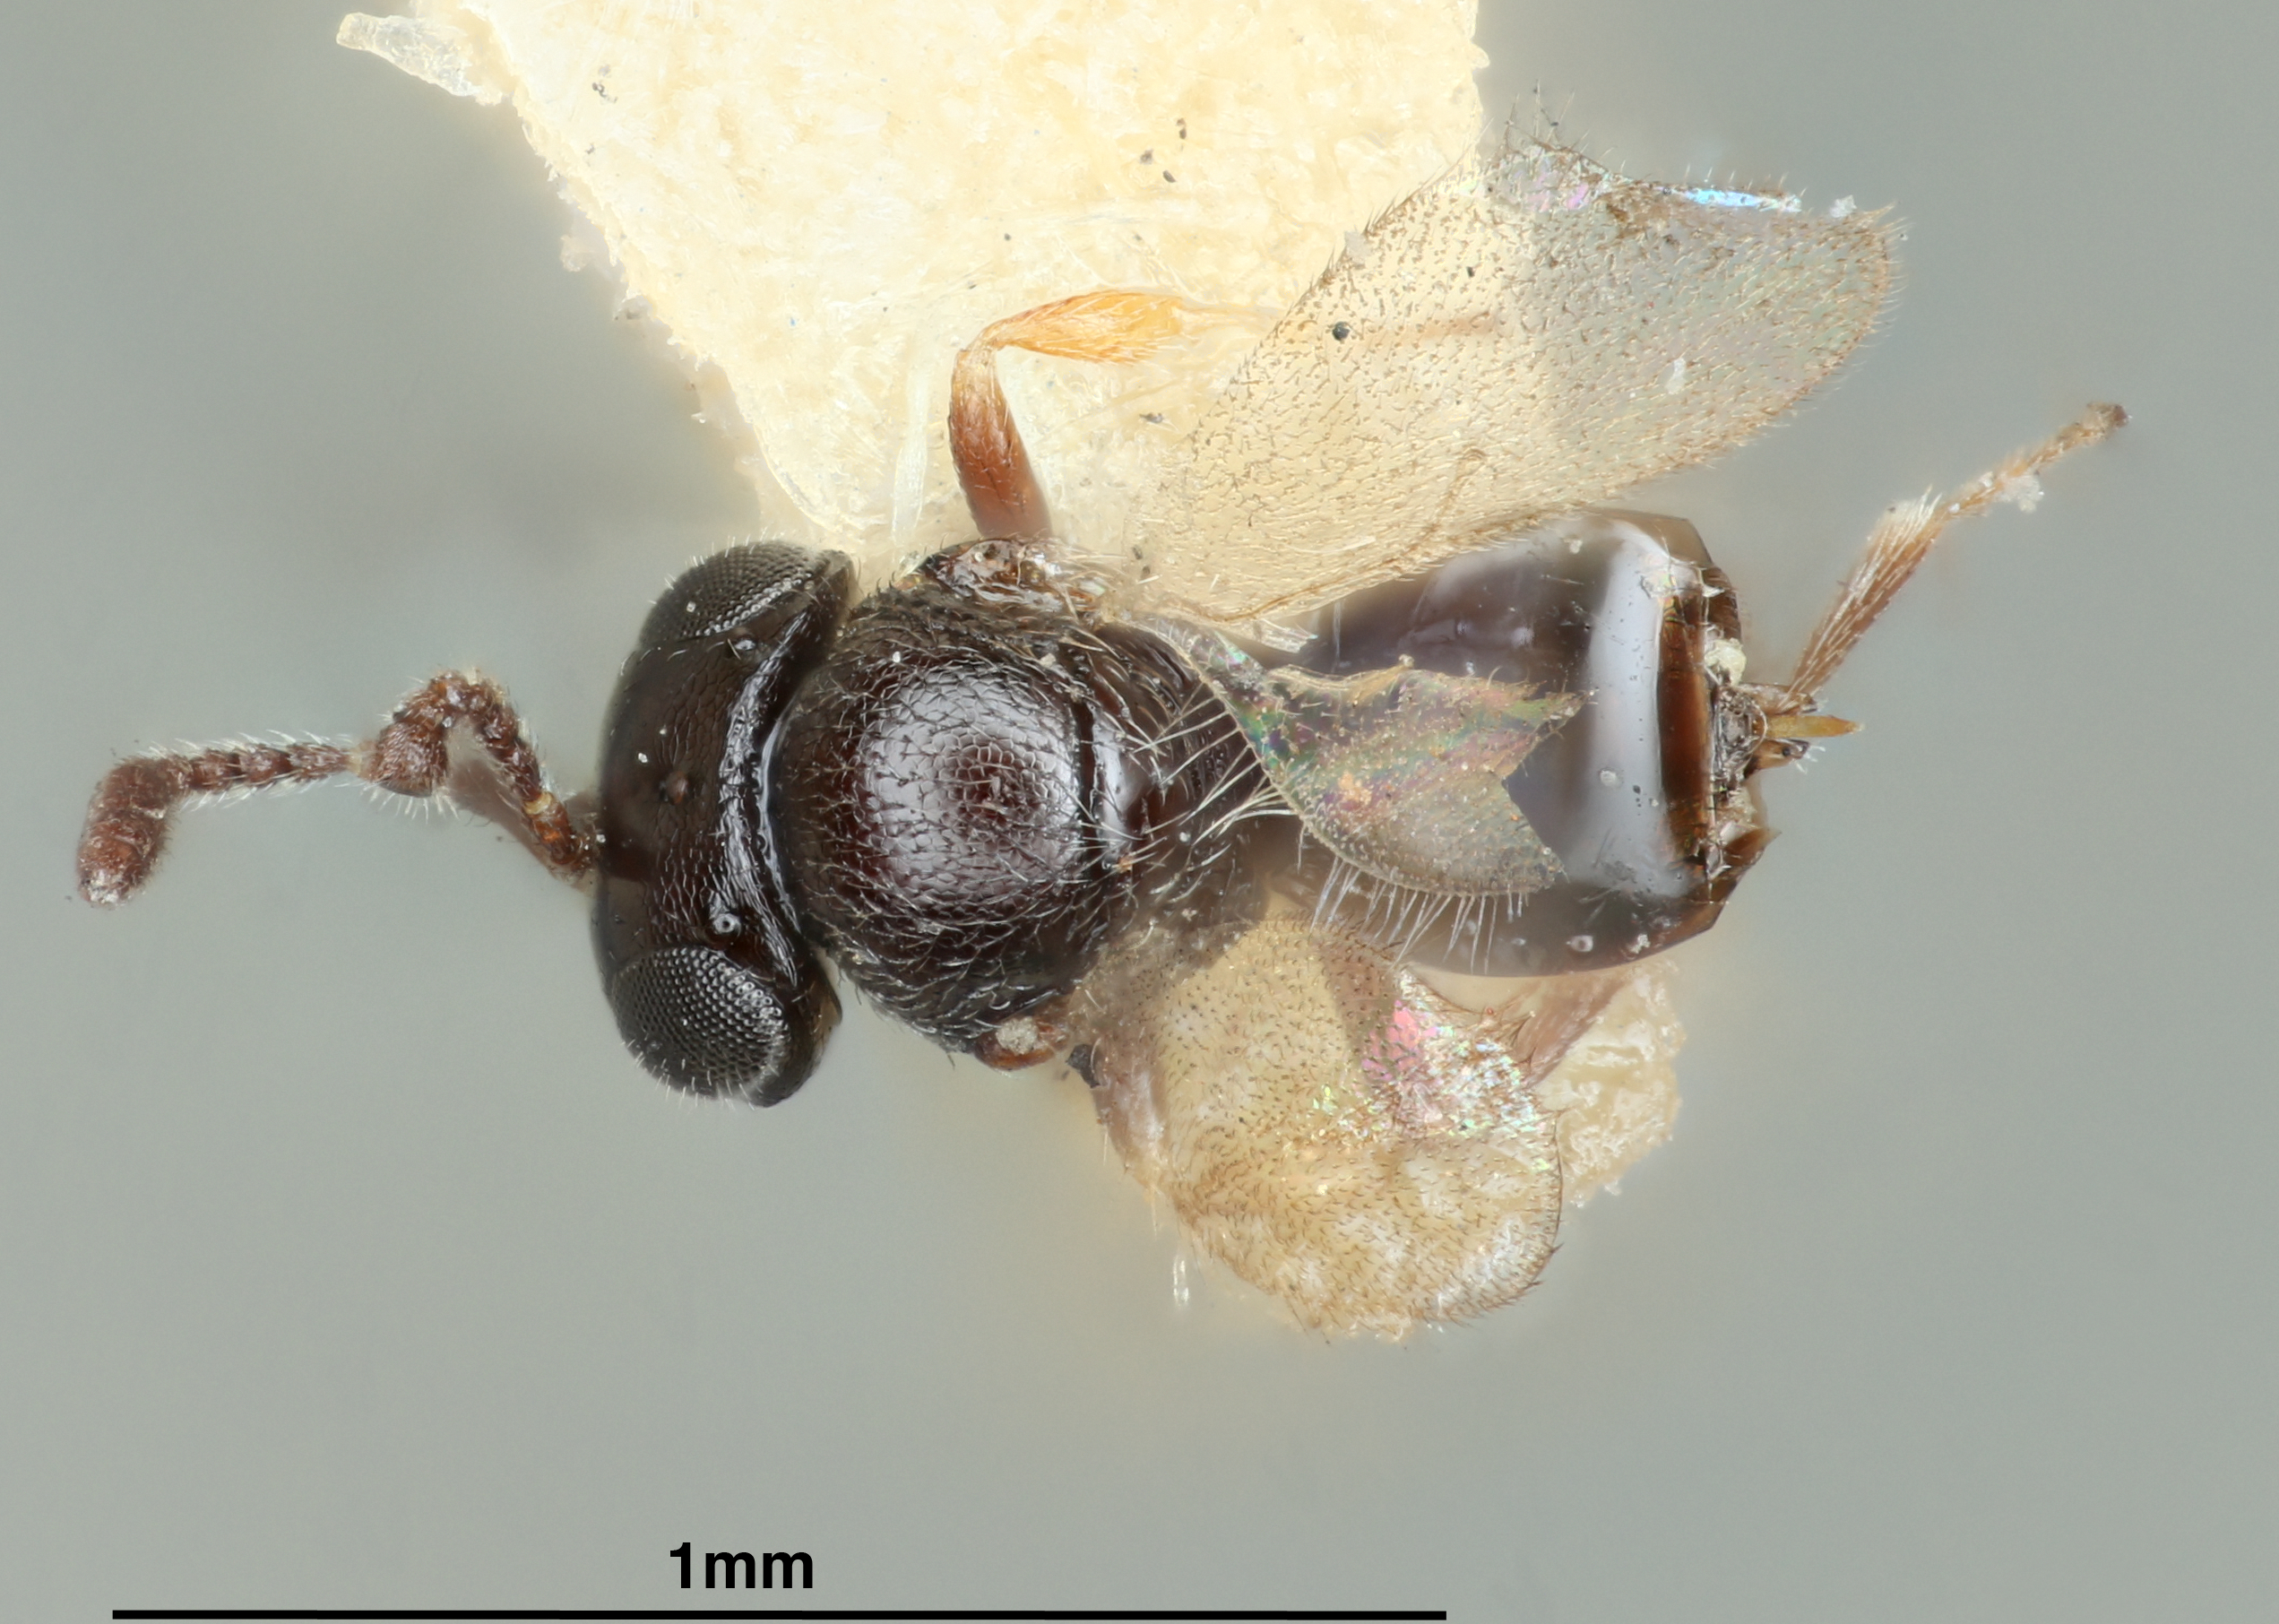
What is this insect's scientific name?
Telenomus nigriscapus
